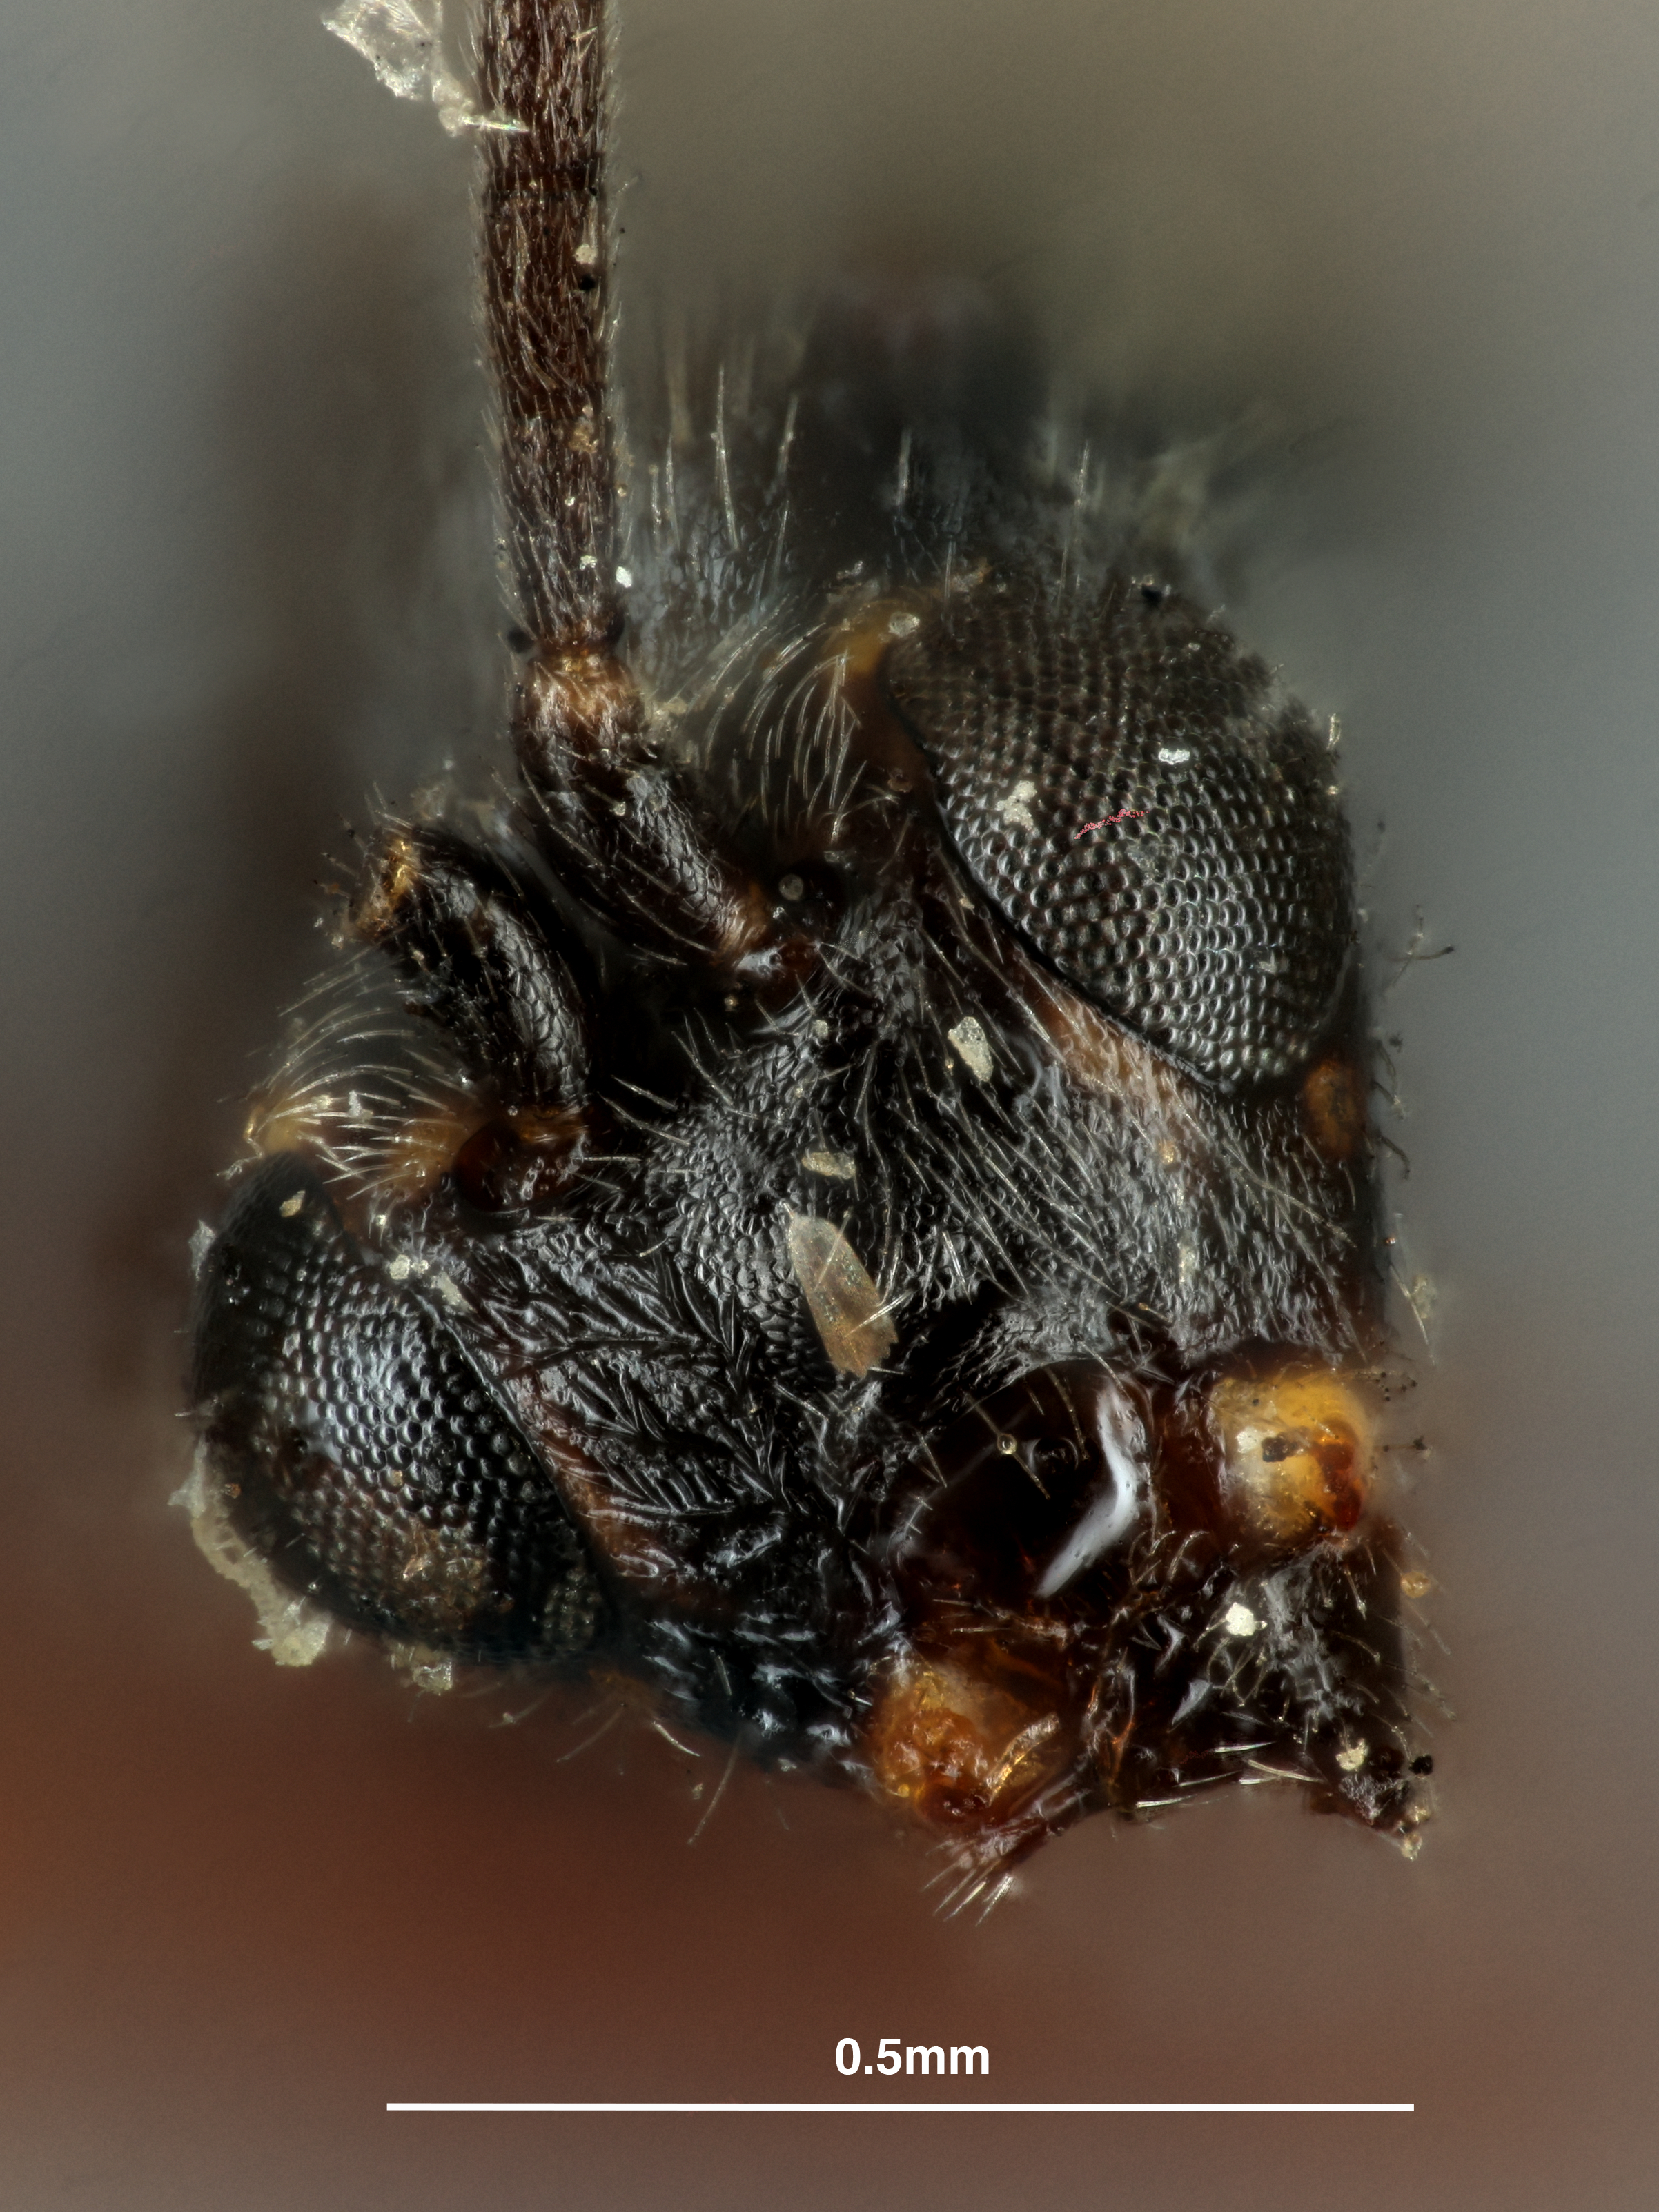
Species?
Trachyusa americana
